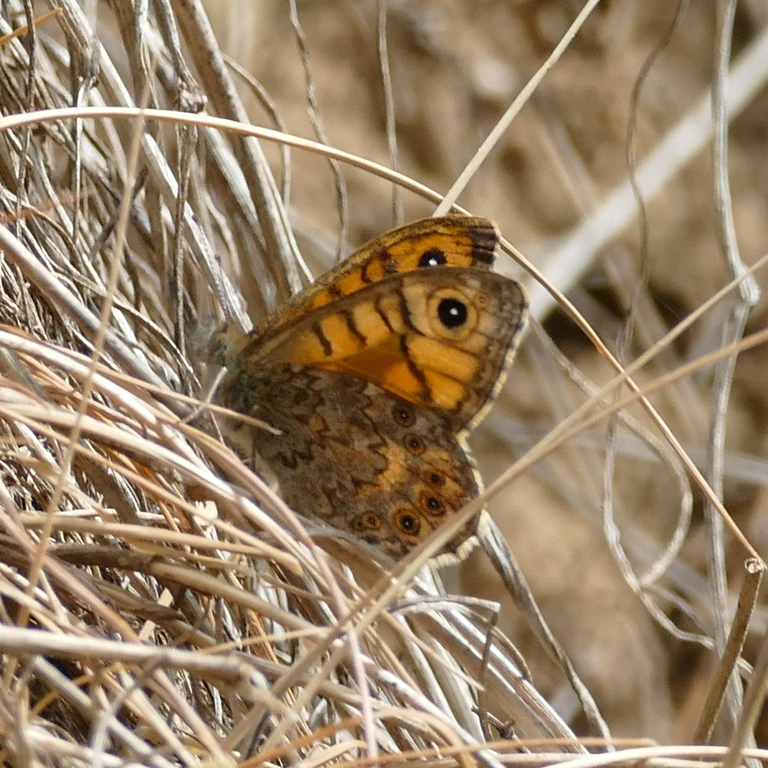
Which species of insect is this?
Lasiommata megera (also Pararge megera)
